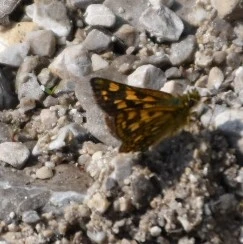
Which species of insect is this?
Carterocephalus palaemon
